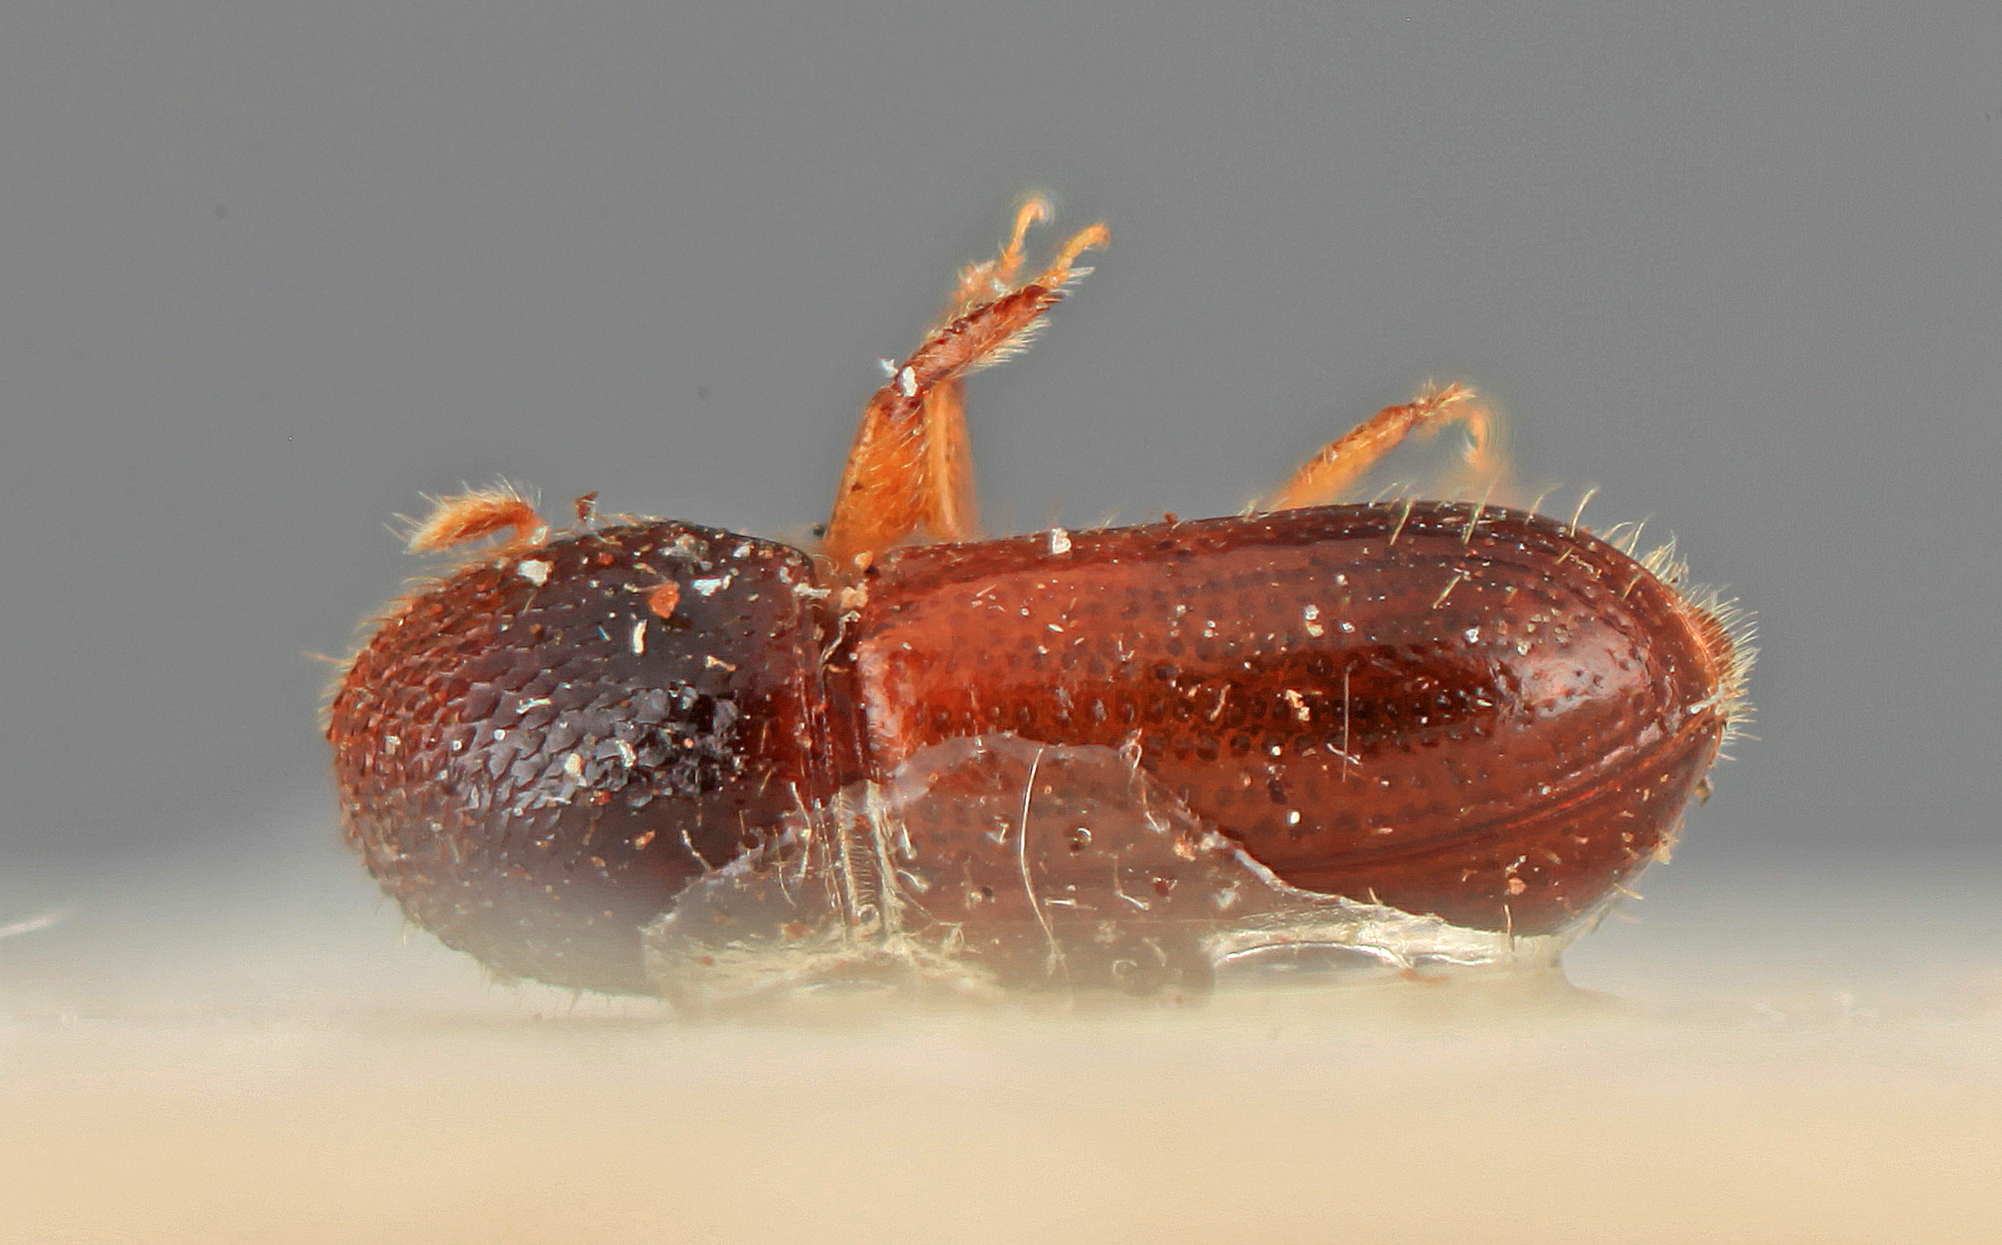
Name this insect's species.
Araptus convexifrons
